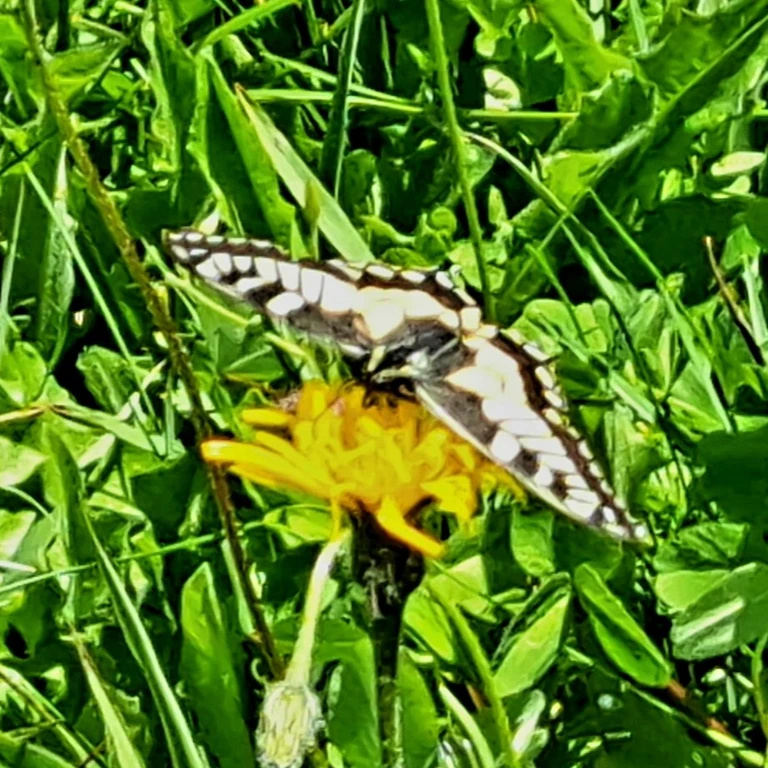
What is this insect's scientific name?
Papilio machaon
